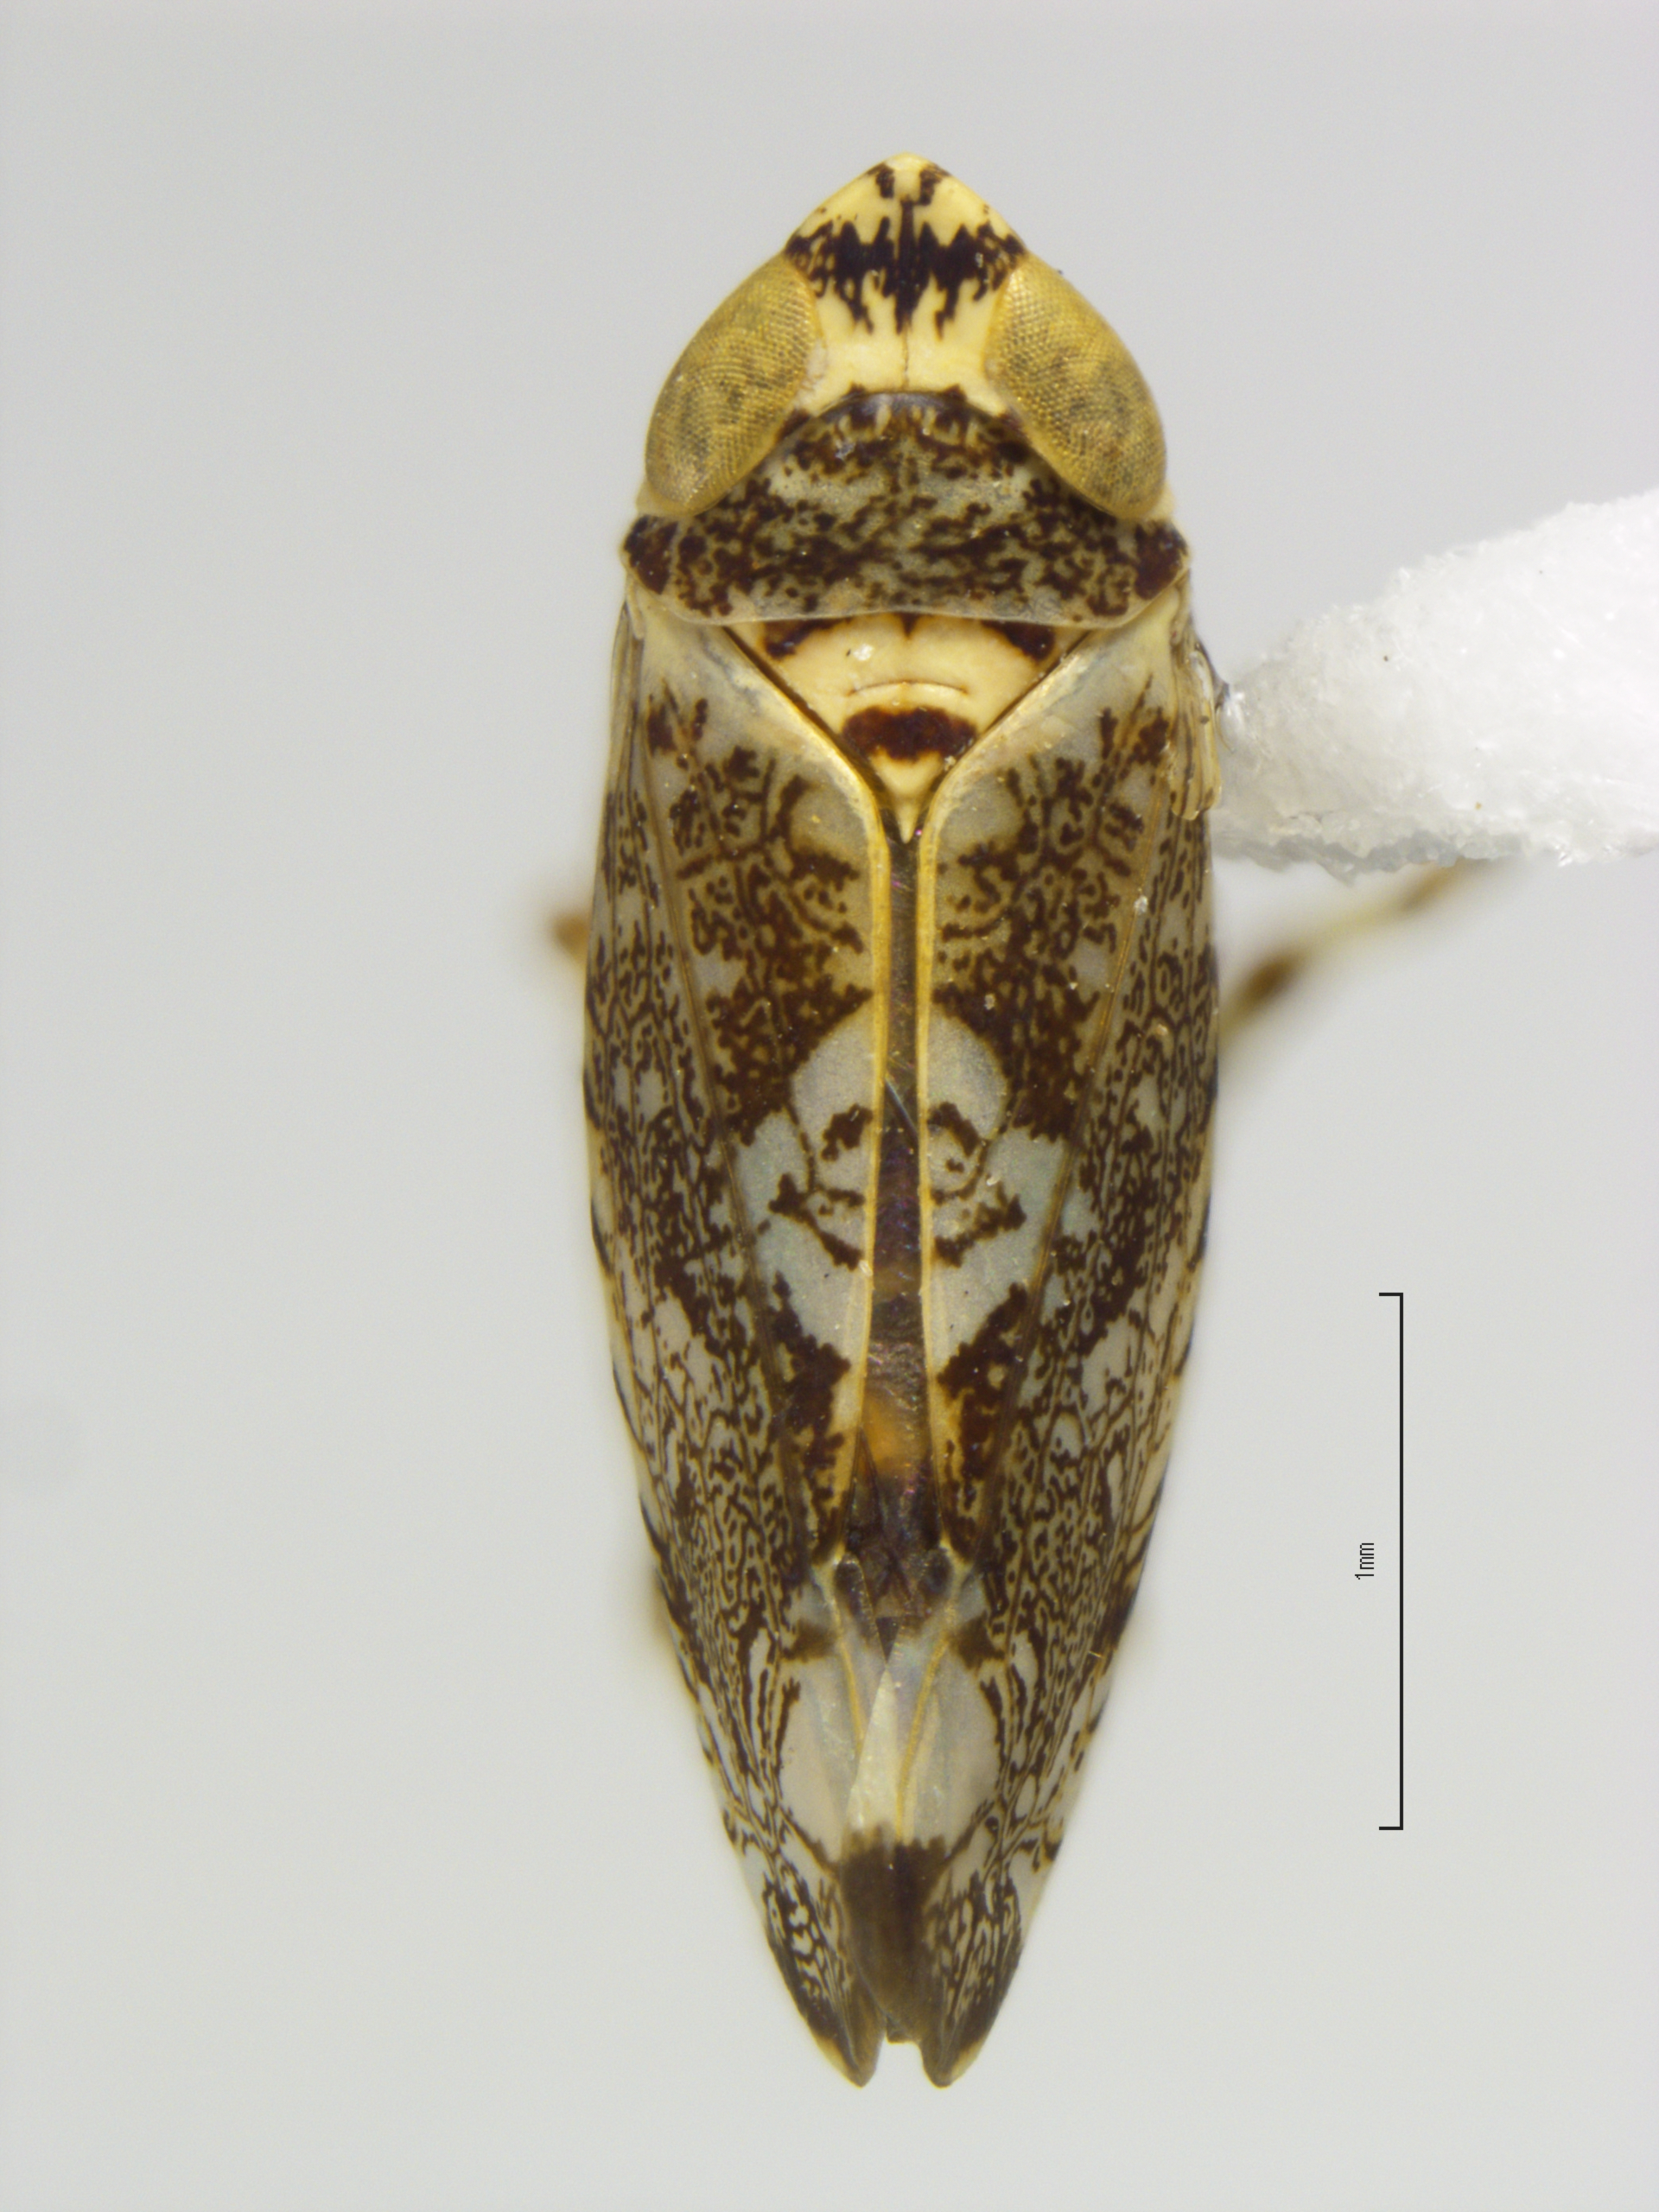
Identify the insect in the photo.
Scaphytopius speciosus
